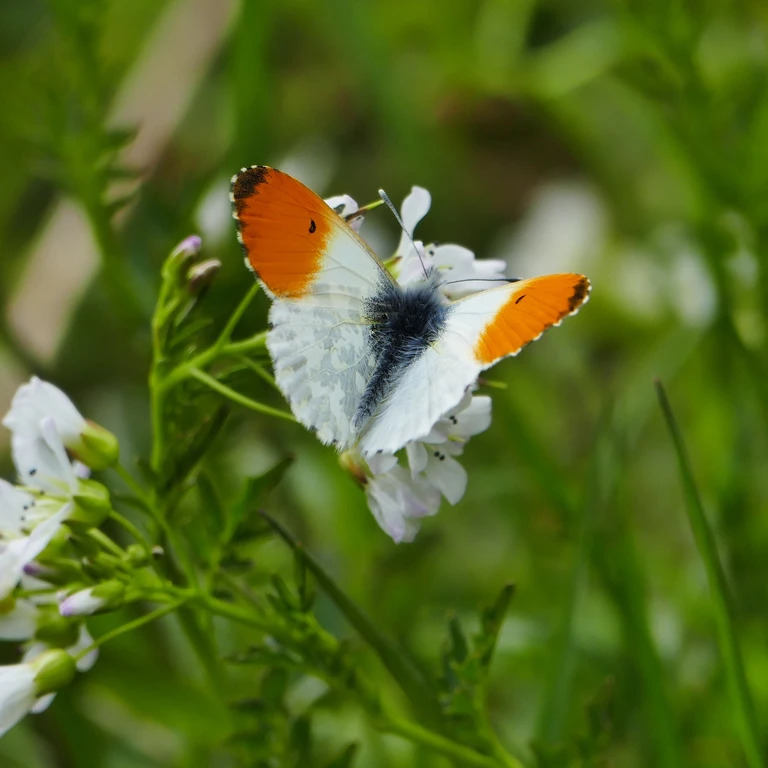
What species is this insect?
Anthocharis cardamines
